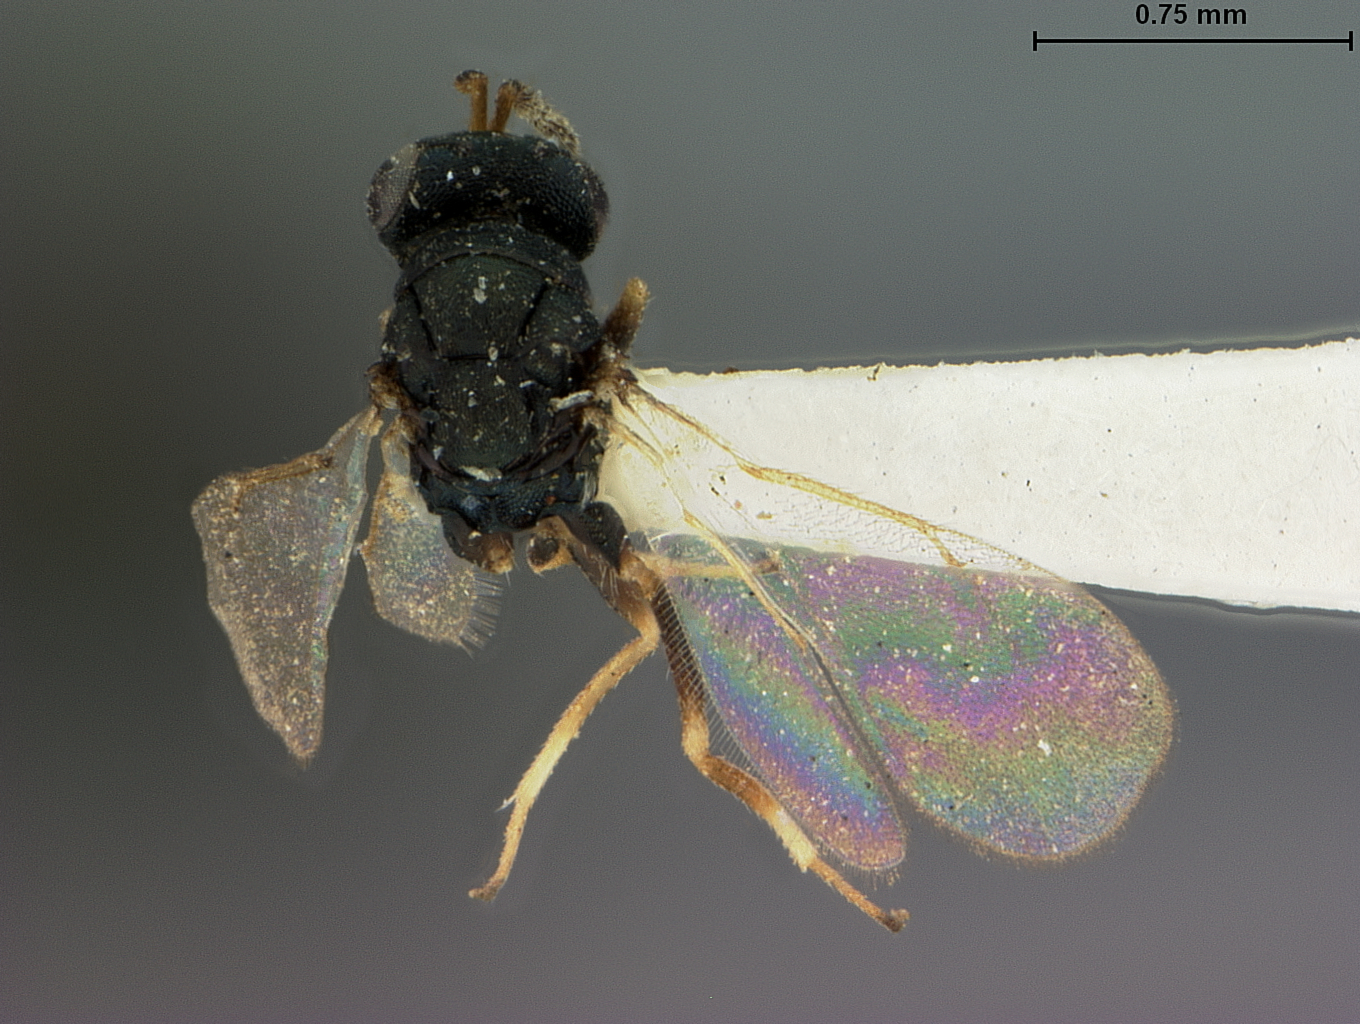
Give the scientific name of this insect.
Euderus columbiana
